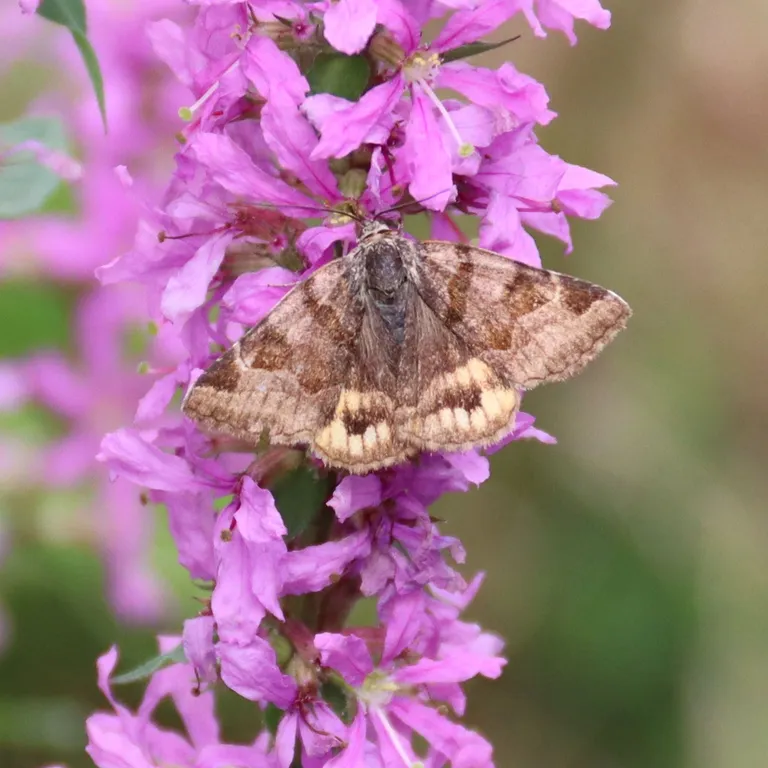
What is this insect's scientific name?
Euclidia glyphica
